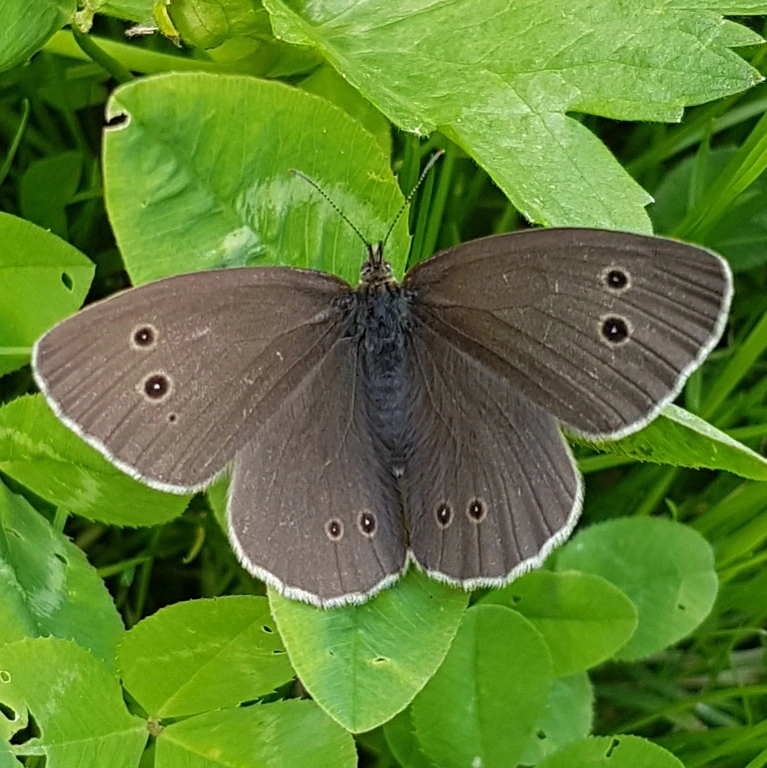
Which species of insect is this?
Aphantopus hyperantus
